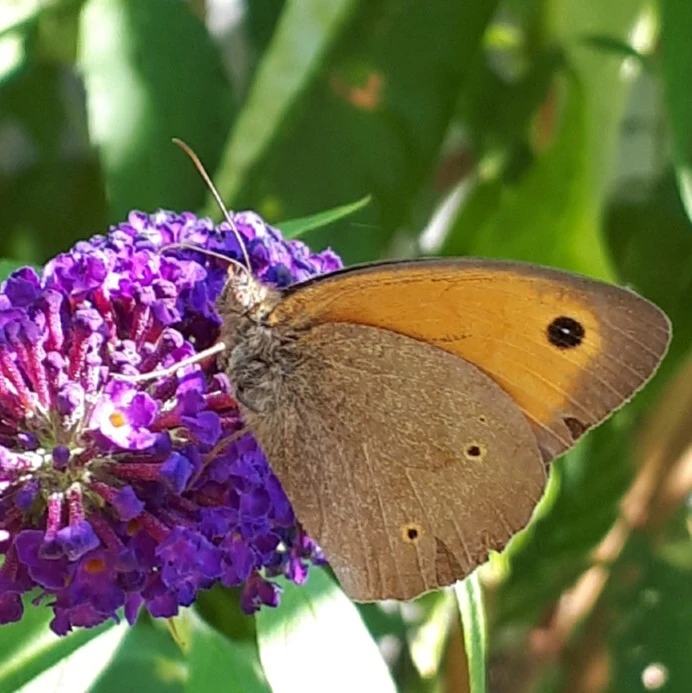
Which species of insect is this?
Maniola jurtina
